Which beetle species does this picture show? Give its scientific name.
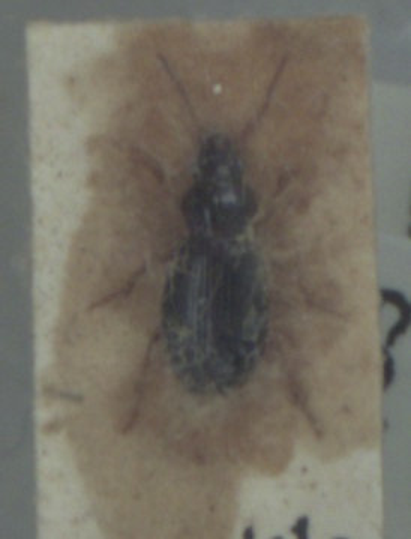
Bradycellus sharpi
